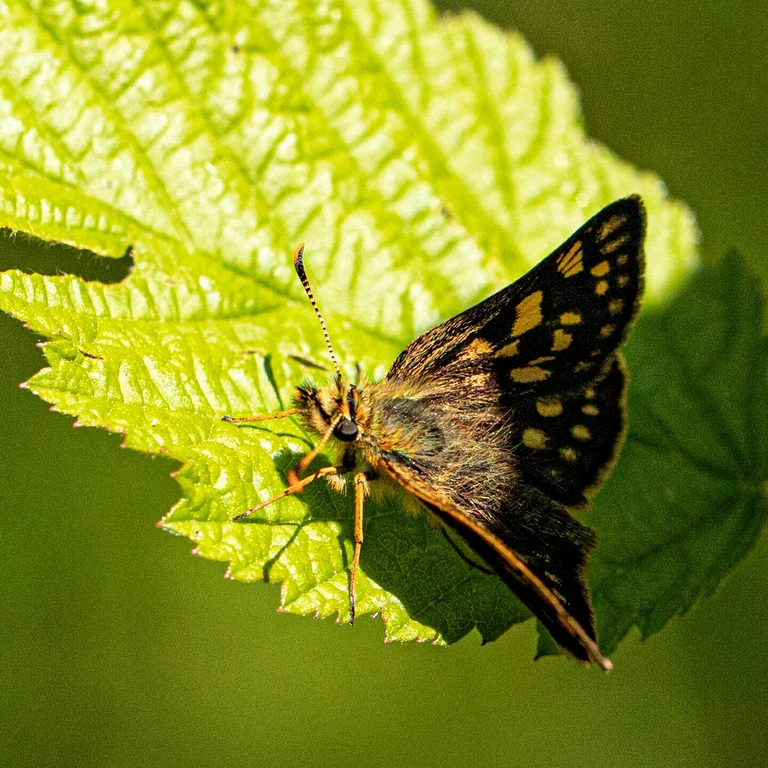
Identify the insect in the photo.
Carterocephalus palaemon
